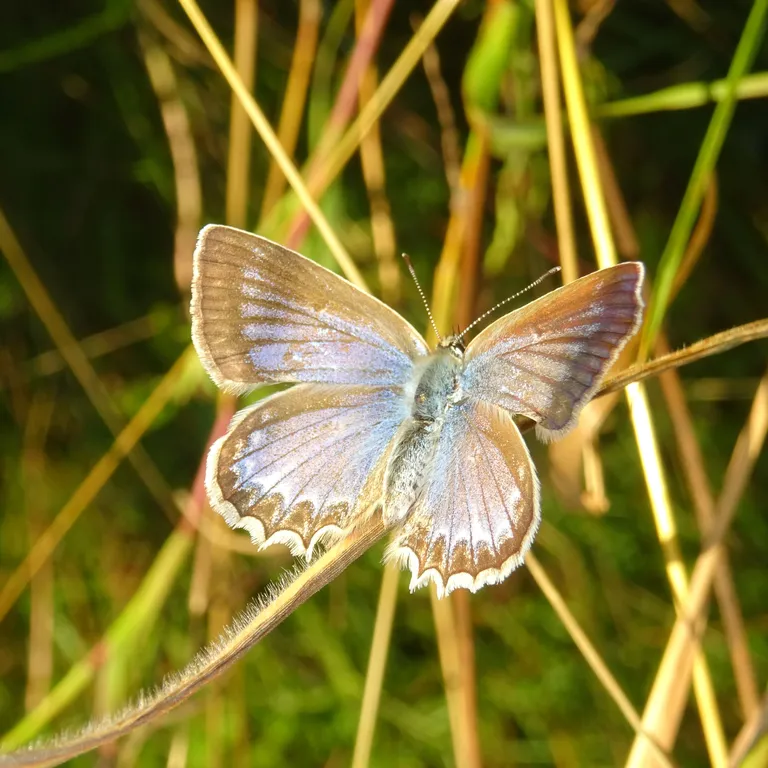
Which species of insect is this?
Polyommatus daphnis
